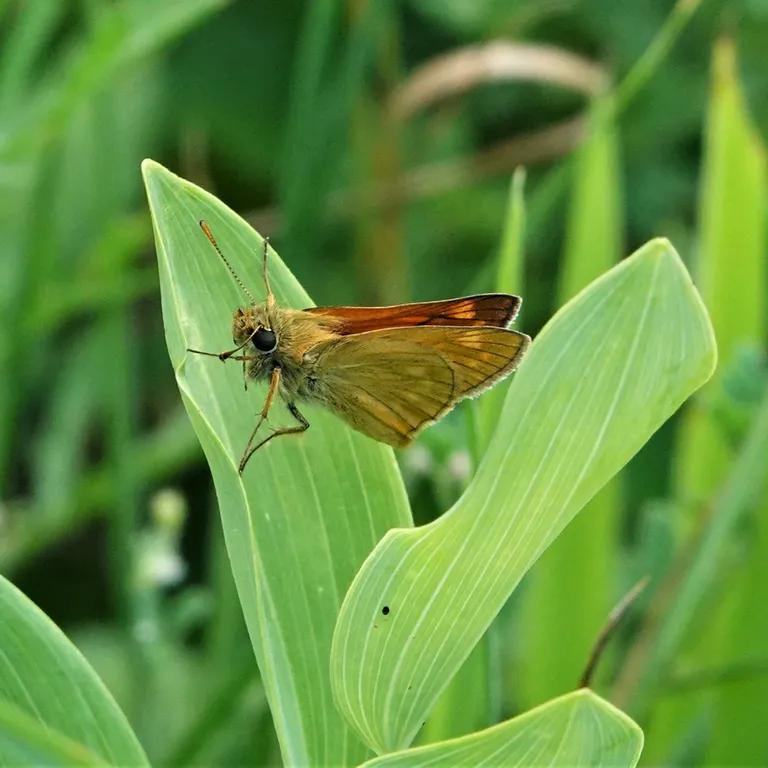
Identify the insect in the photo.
Ochlodes sylvanus (also Ochlodes venata)
